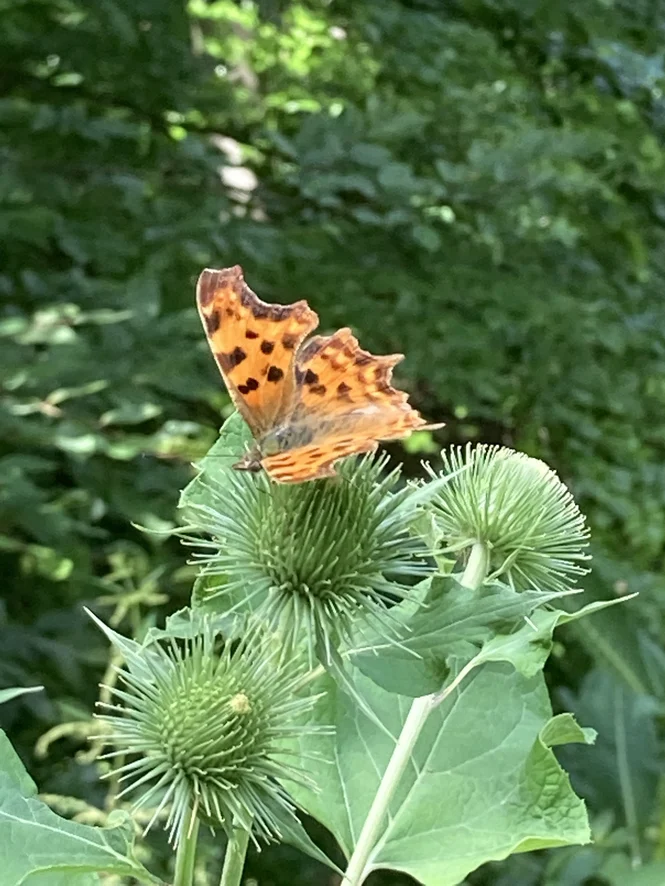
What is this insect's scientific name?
Polygonia c-album
